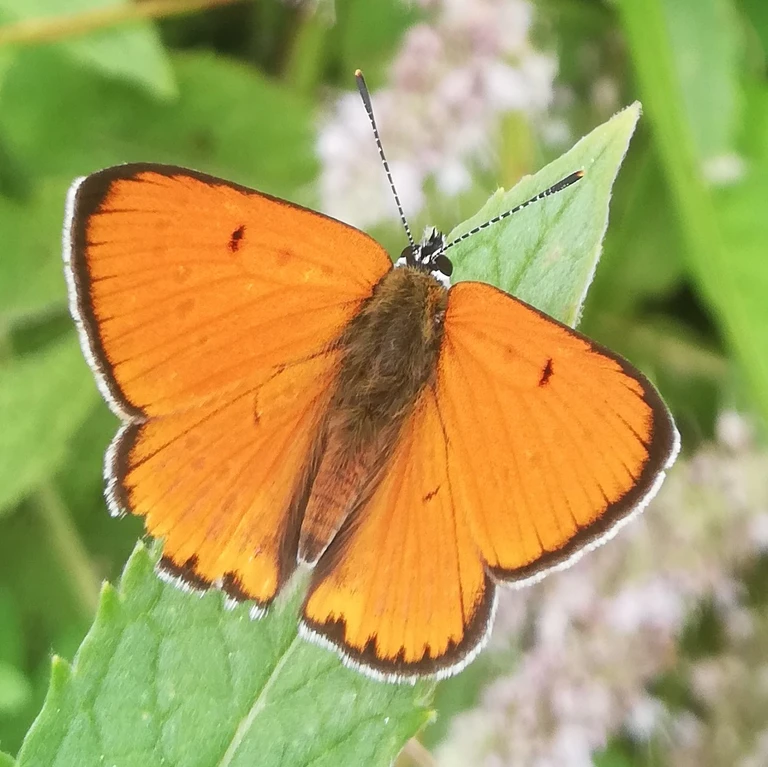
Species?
Lycaena dispar
